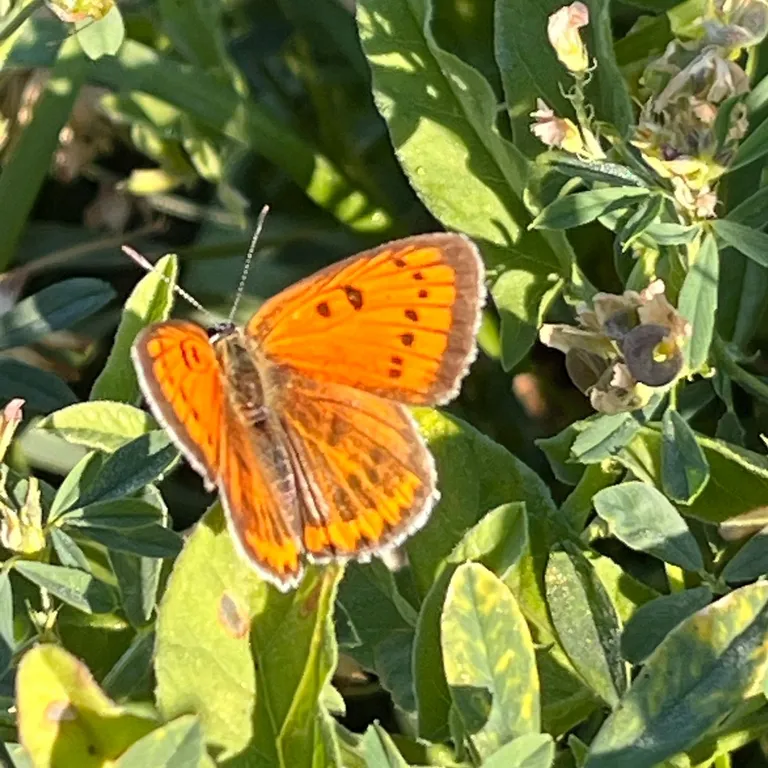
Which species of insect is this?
Lycaena dispar
